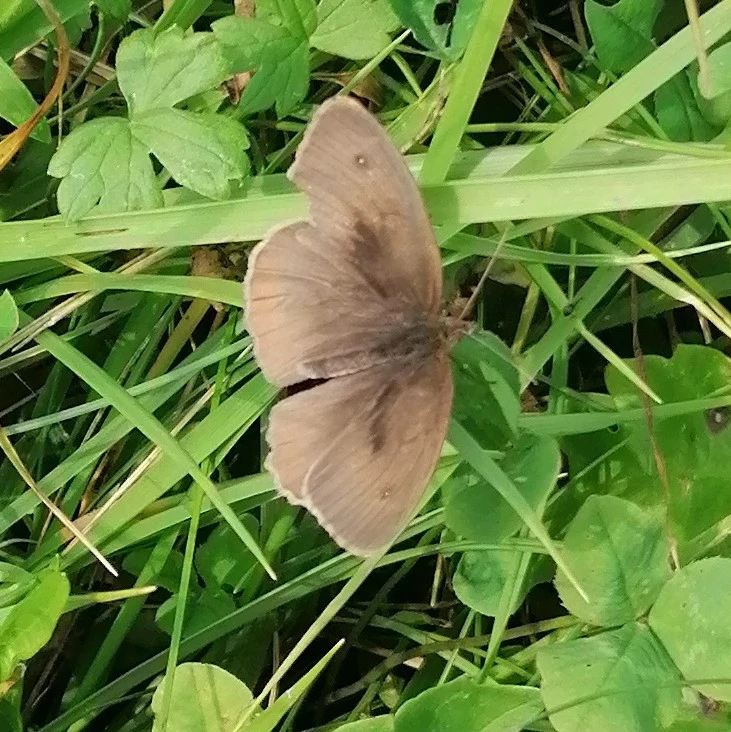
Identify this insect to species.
Maniola jurtina
